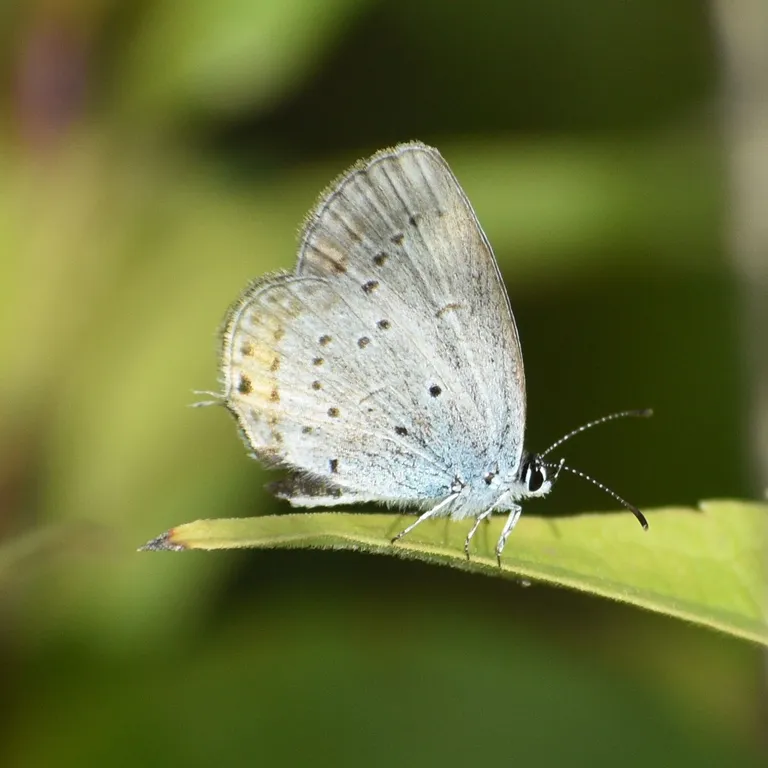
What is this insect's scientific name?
Cupido argiades (also Elkalyce argiades)
